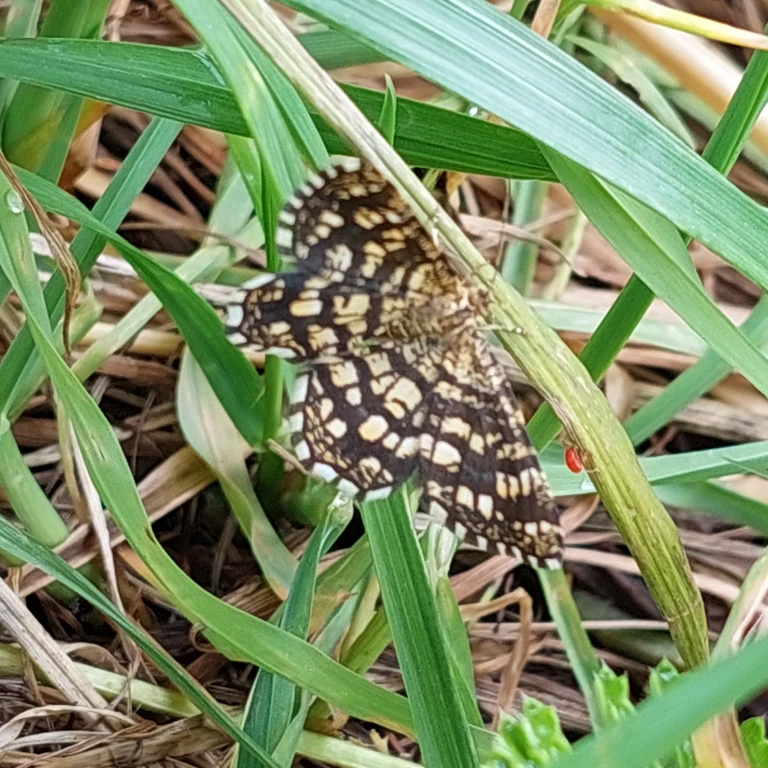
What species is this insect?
Chiasmia clathrata
